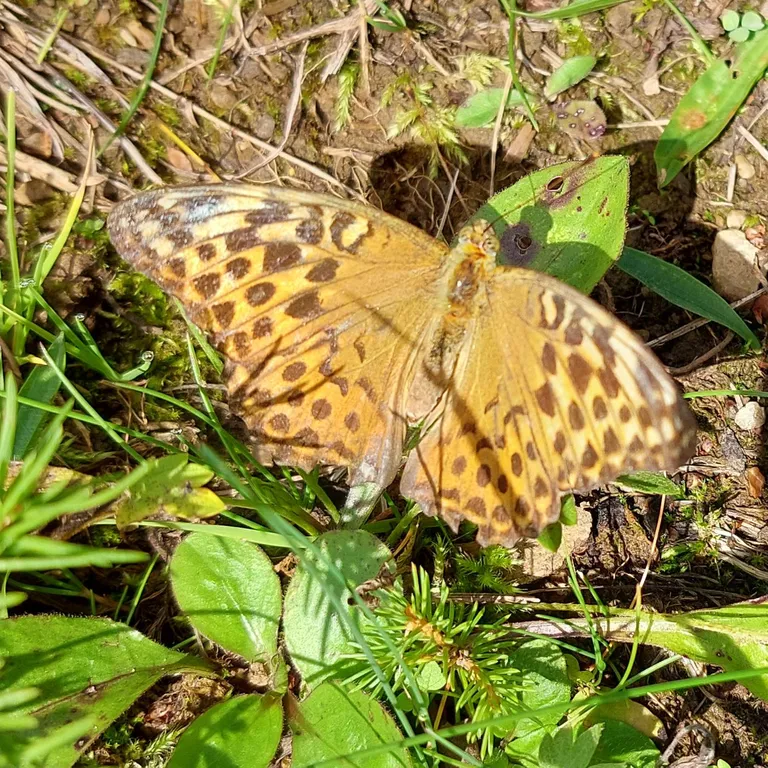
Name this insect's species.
Argynnis paphia
